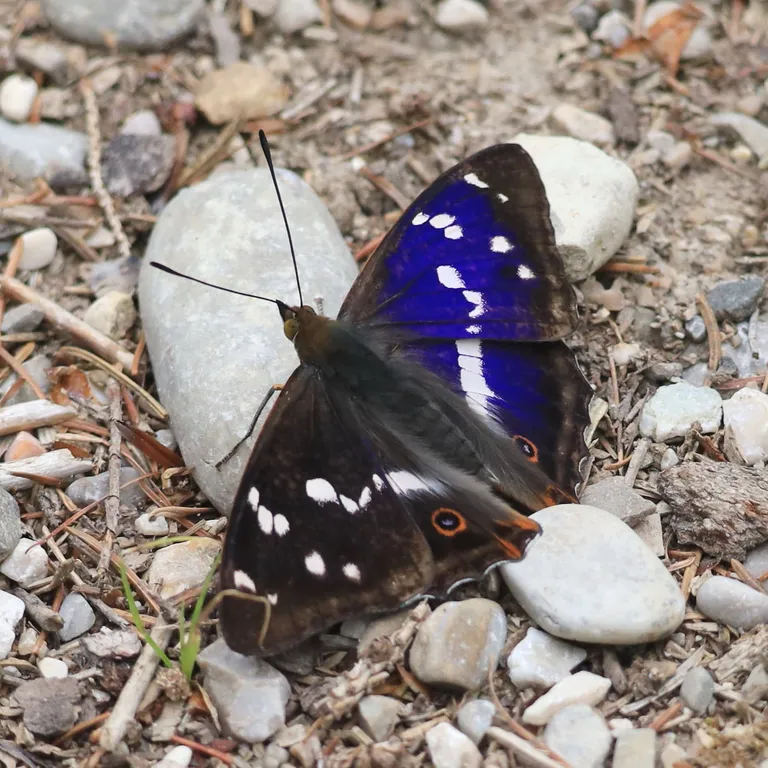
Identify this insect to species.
Apatura iris
